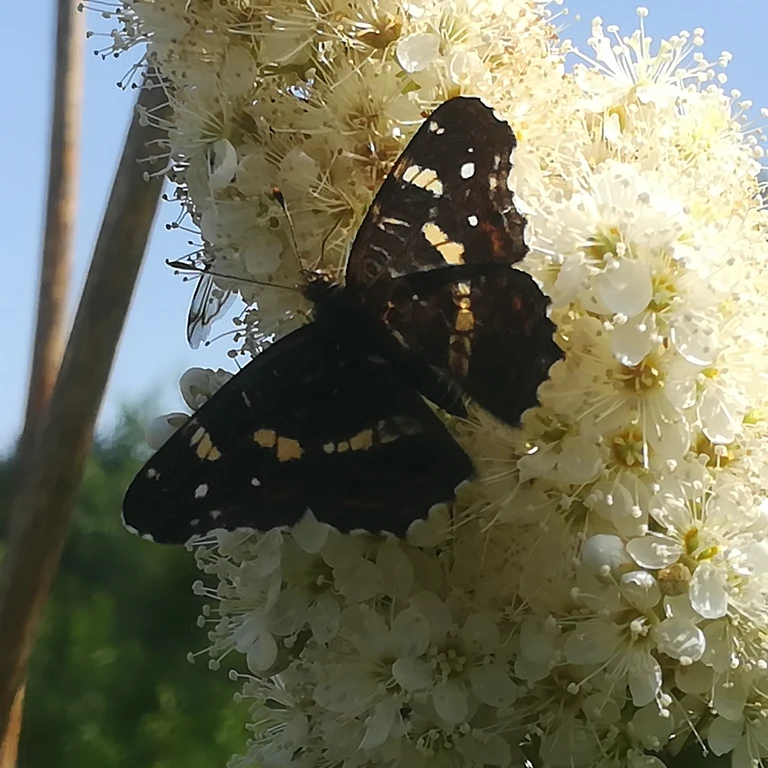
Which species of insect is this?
Araschnia levana
